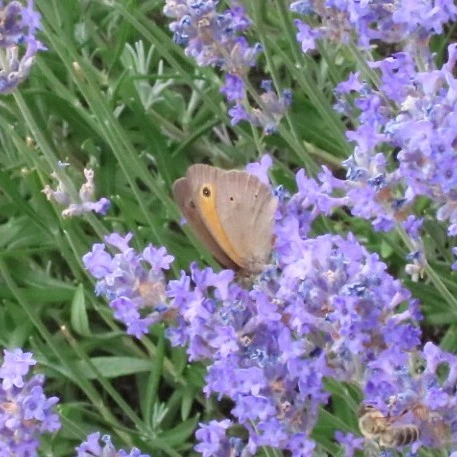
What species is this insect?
Maniola jurtina
